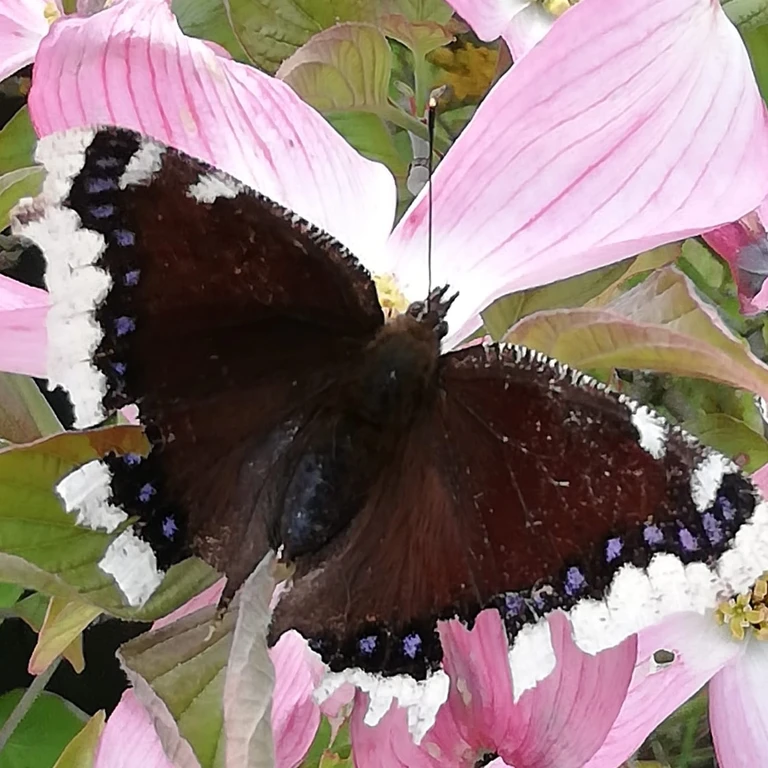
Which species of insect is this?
Nymphalis antiopa
